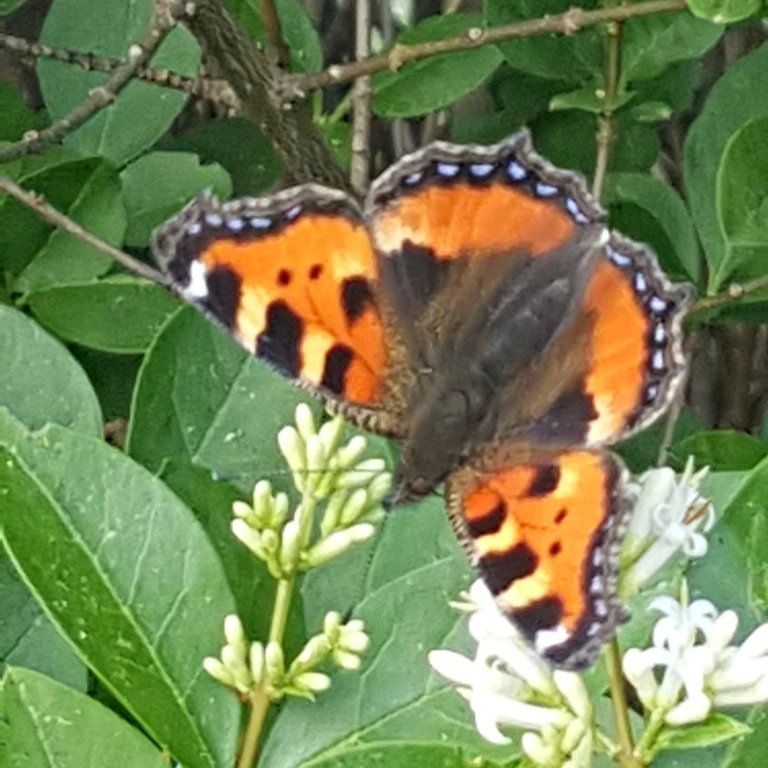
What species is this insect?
Aglais urticae
